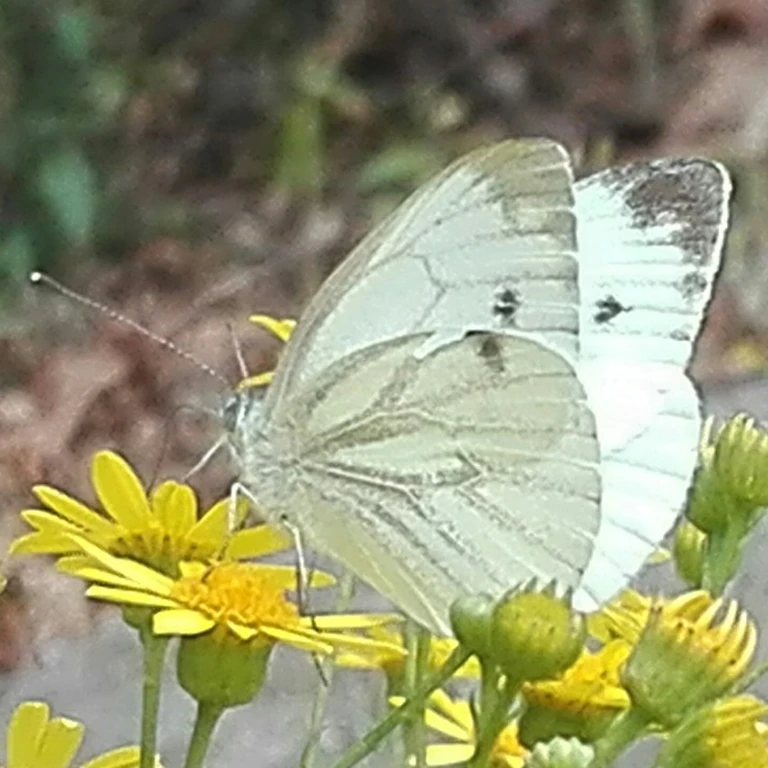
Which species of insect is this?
Pieris napi
